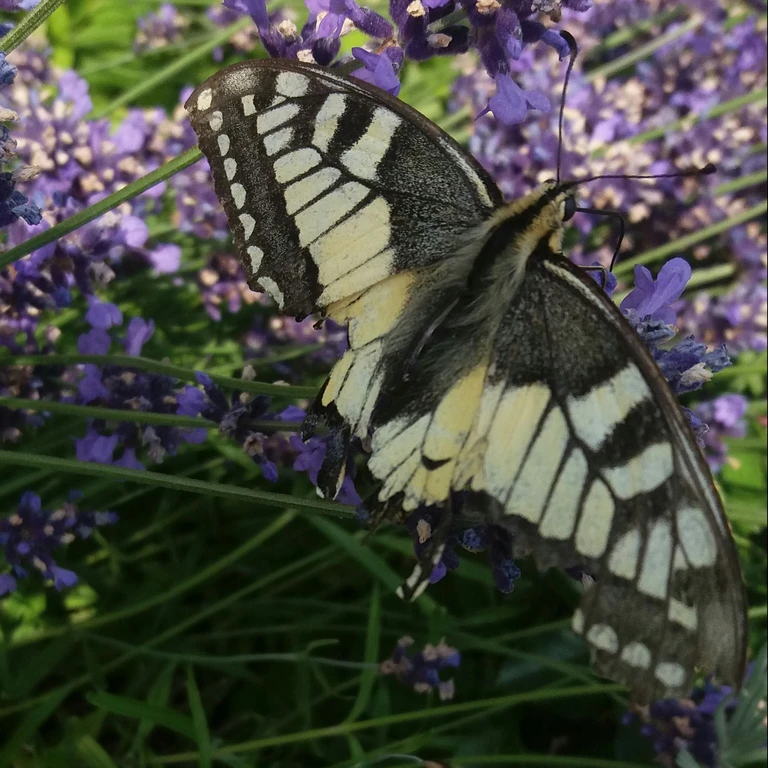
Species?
Papilio machaon
